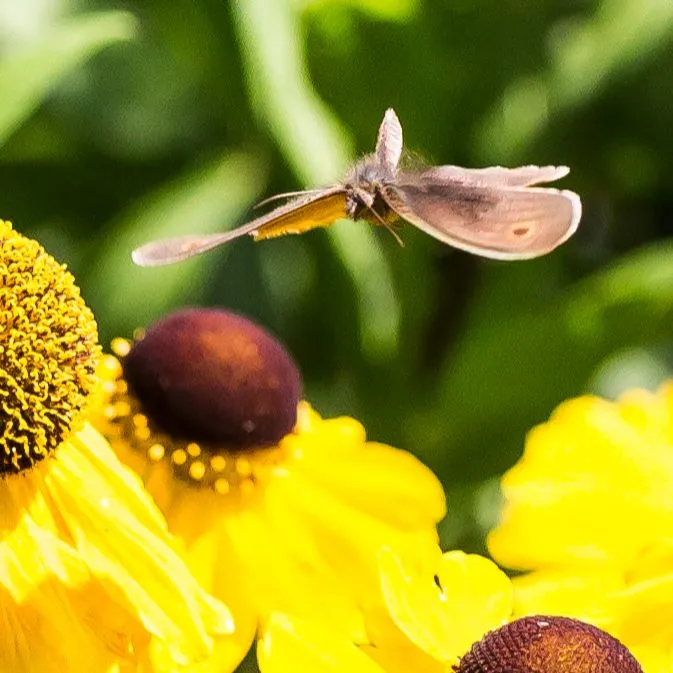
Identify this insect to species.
Maniola jurtina
